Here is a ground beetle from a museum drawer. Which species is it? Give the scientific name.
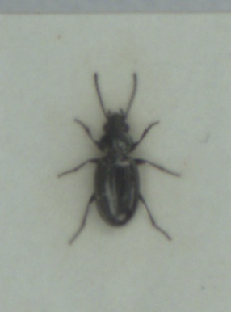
Bembidion nigricorne
